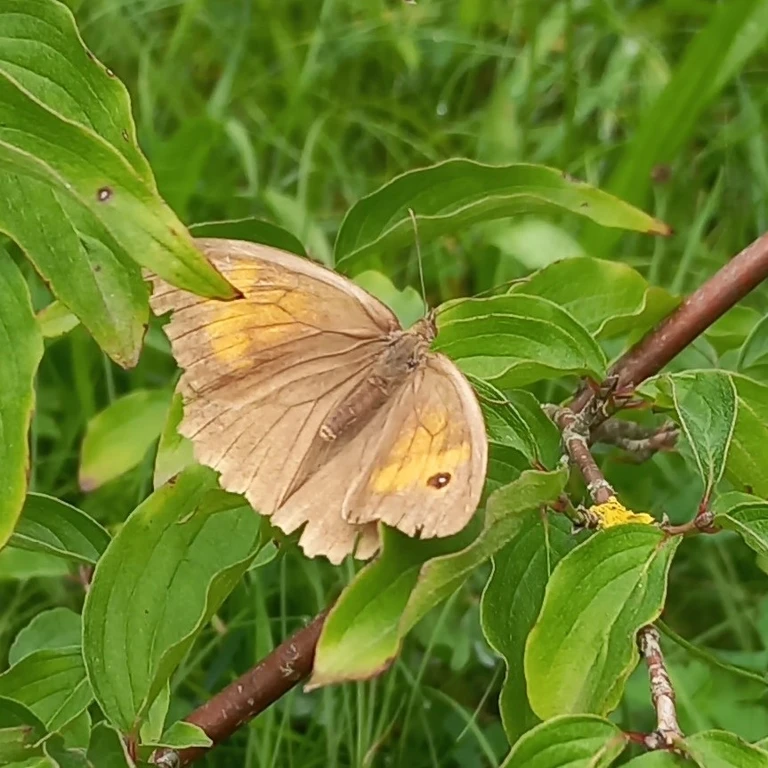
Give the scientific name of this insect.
Maniola jurtina
